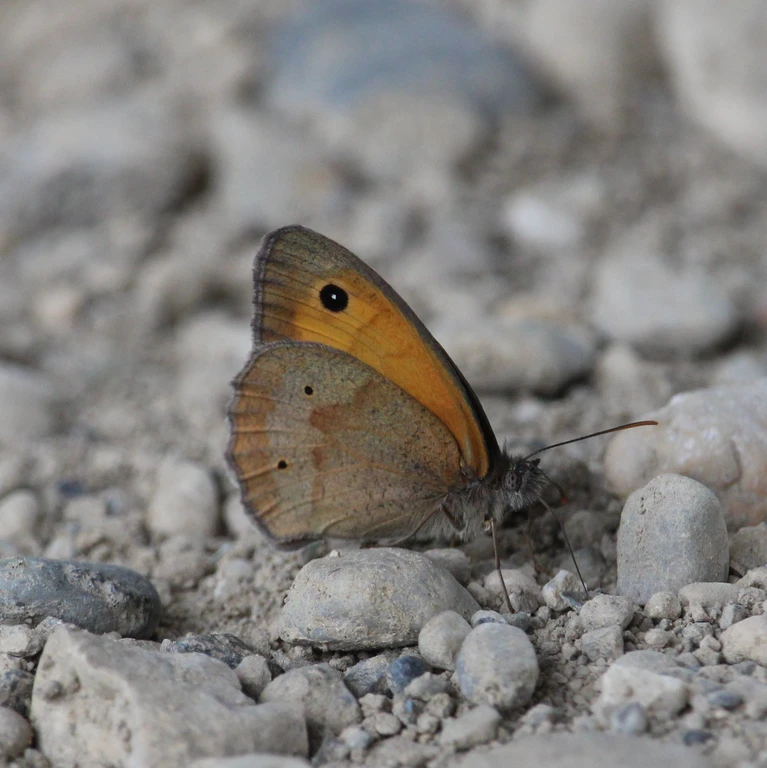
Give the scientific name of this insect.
Maniola jurtina
